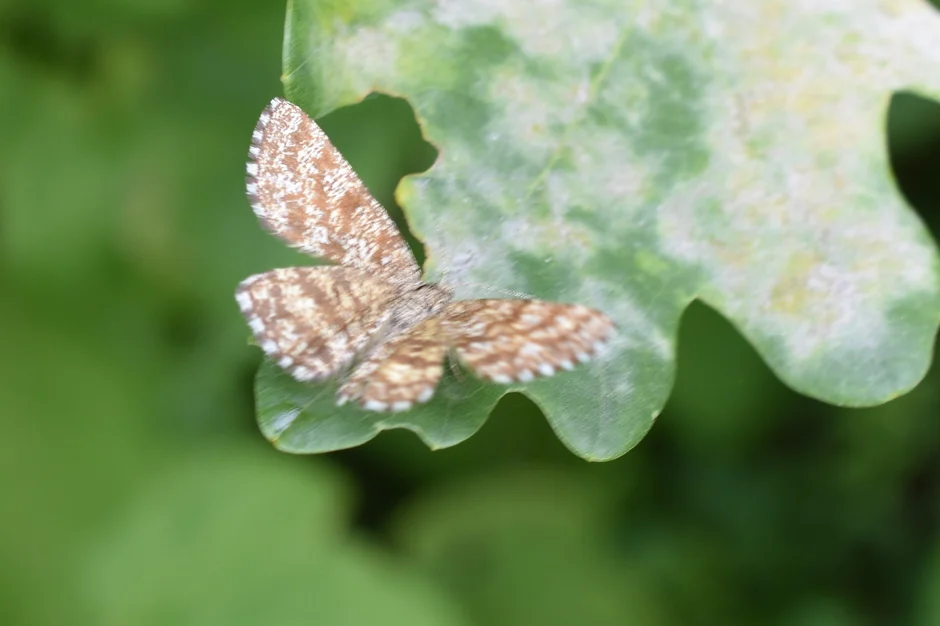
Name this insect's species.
Chiasmia clathrata
